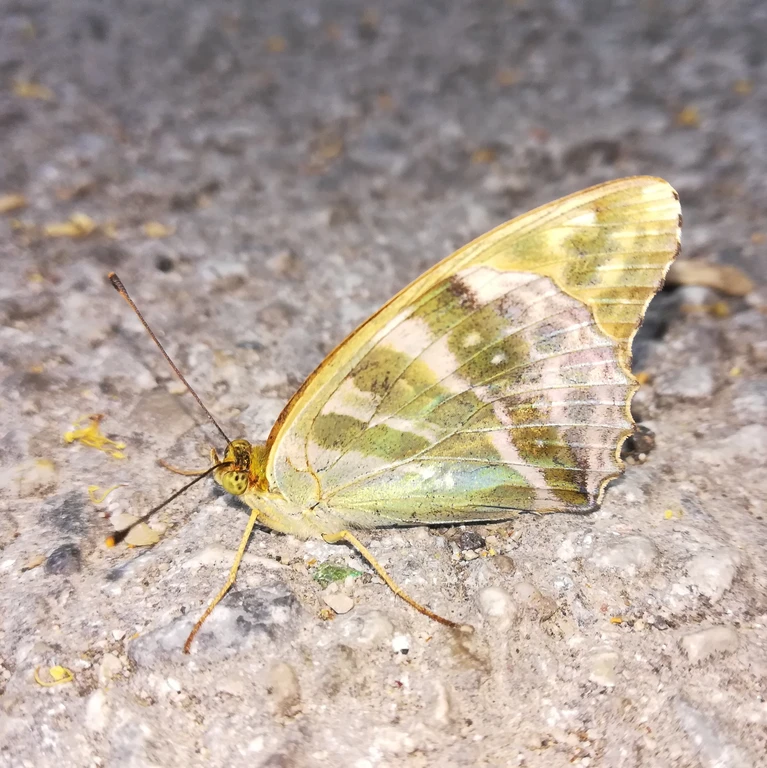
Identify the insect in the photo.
Argynnis paphia
